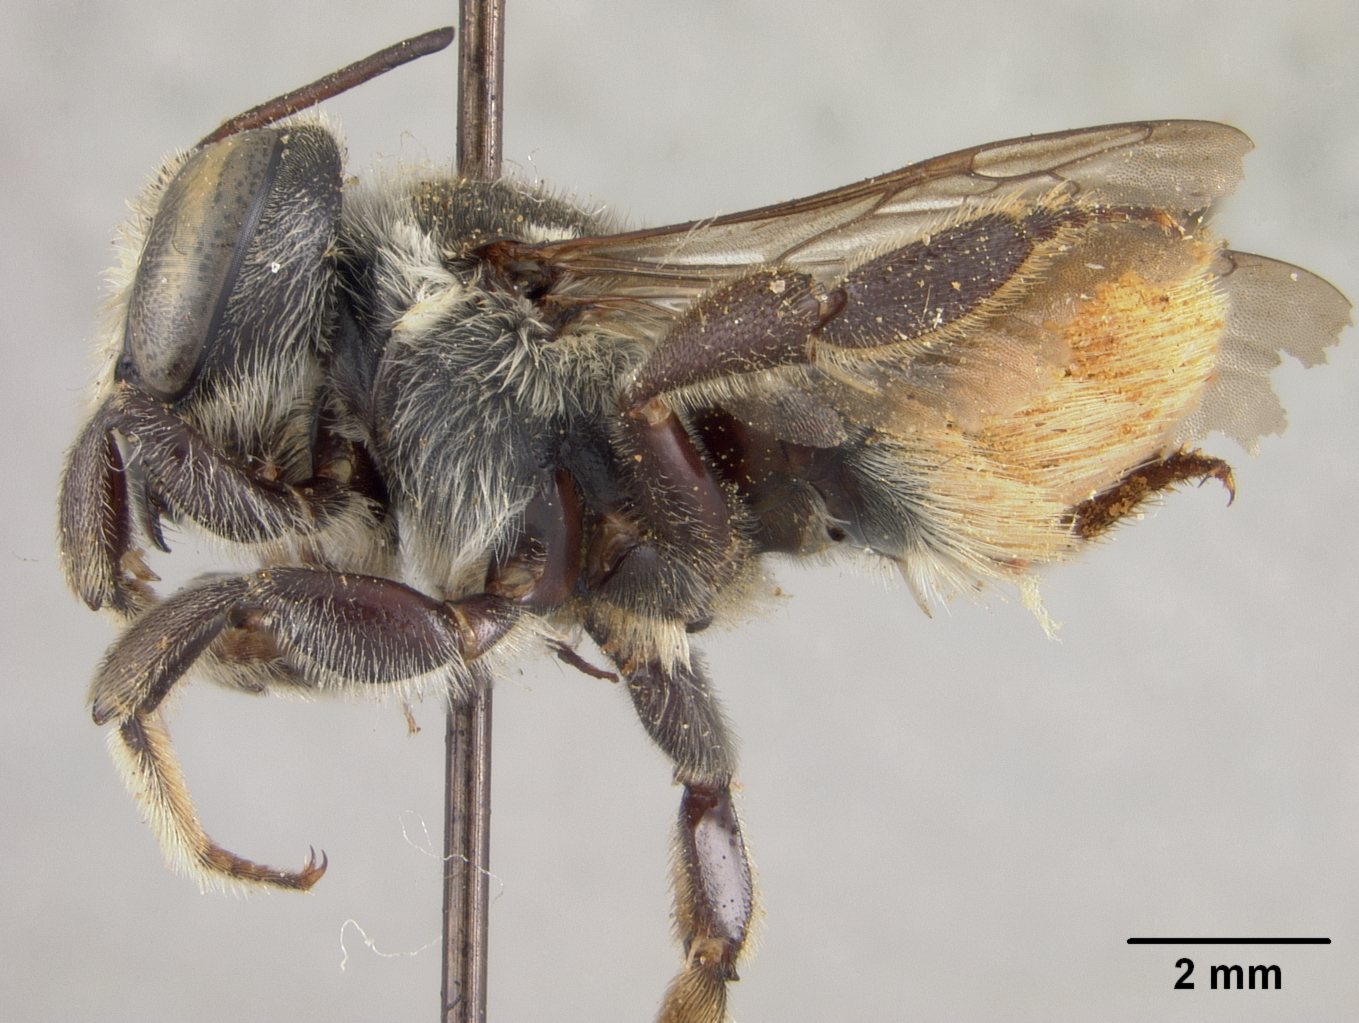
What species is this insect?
Megachile newelli
